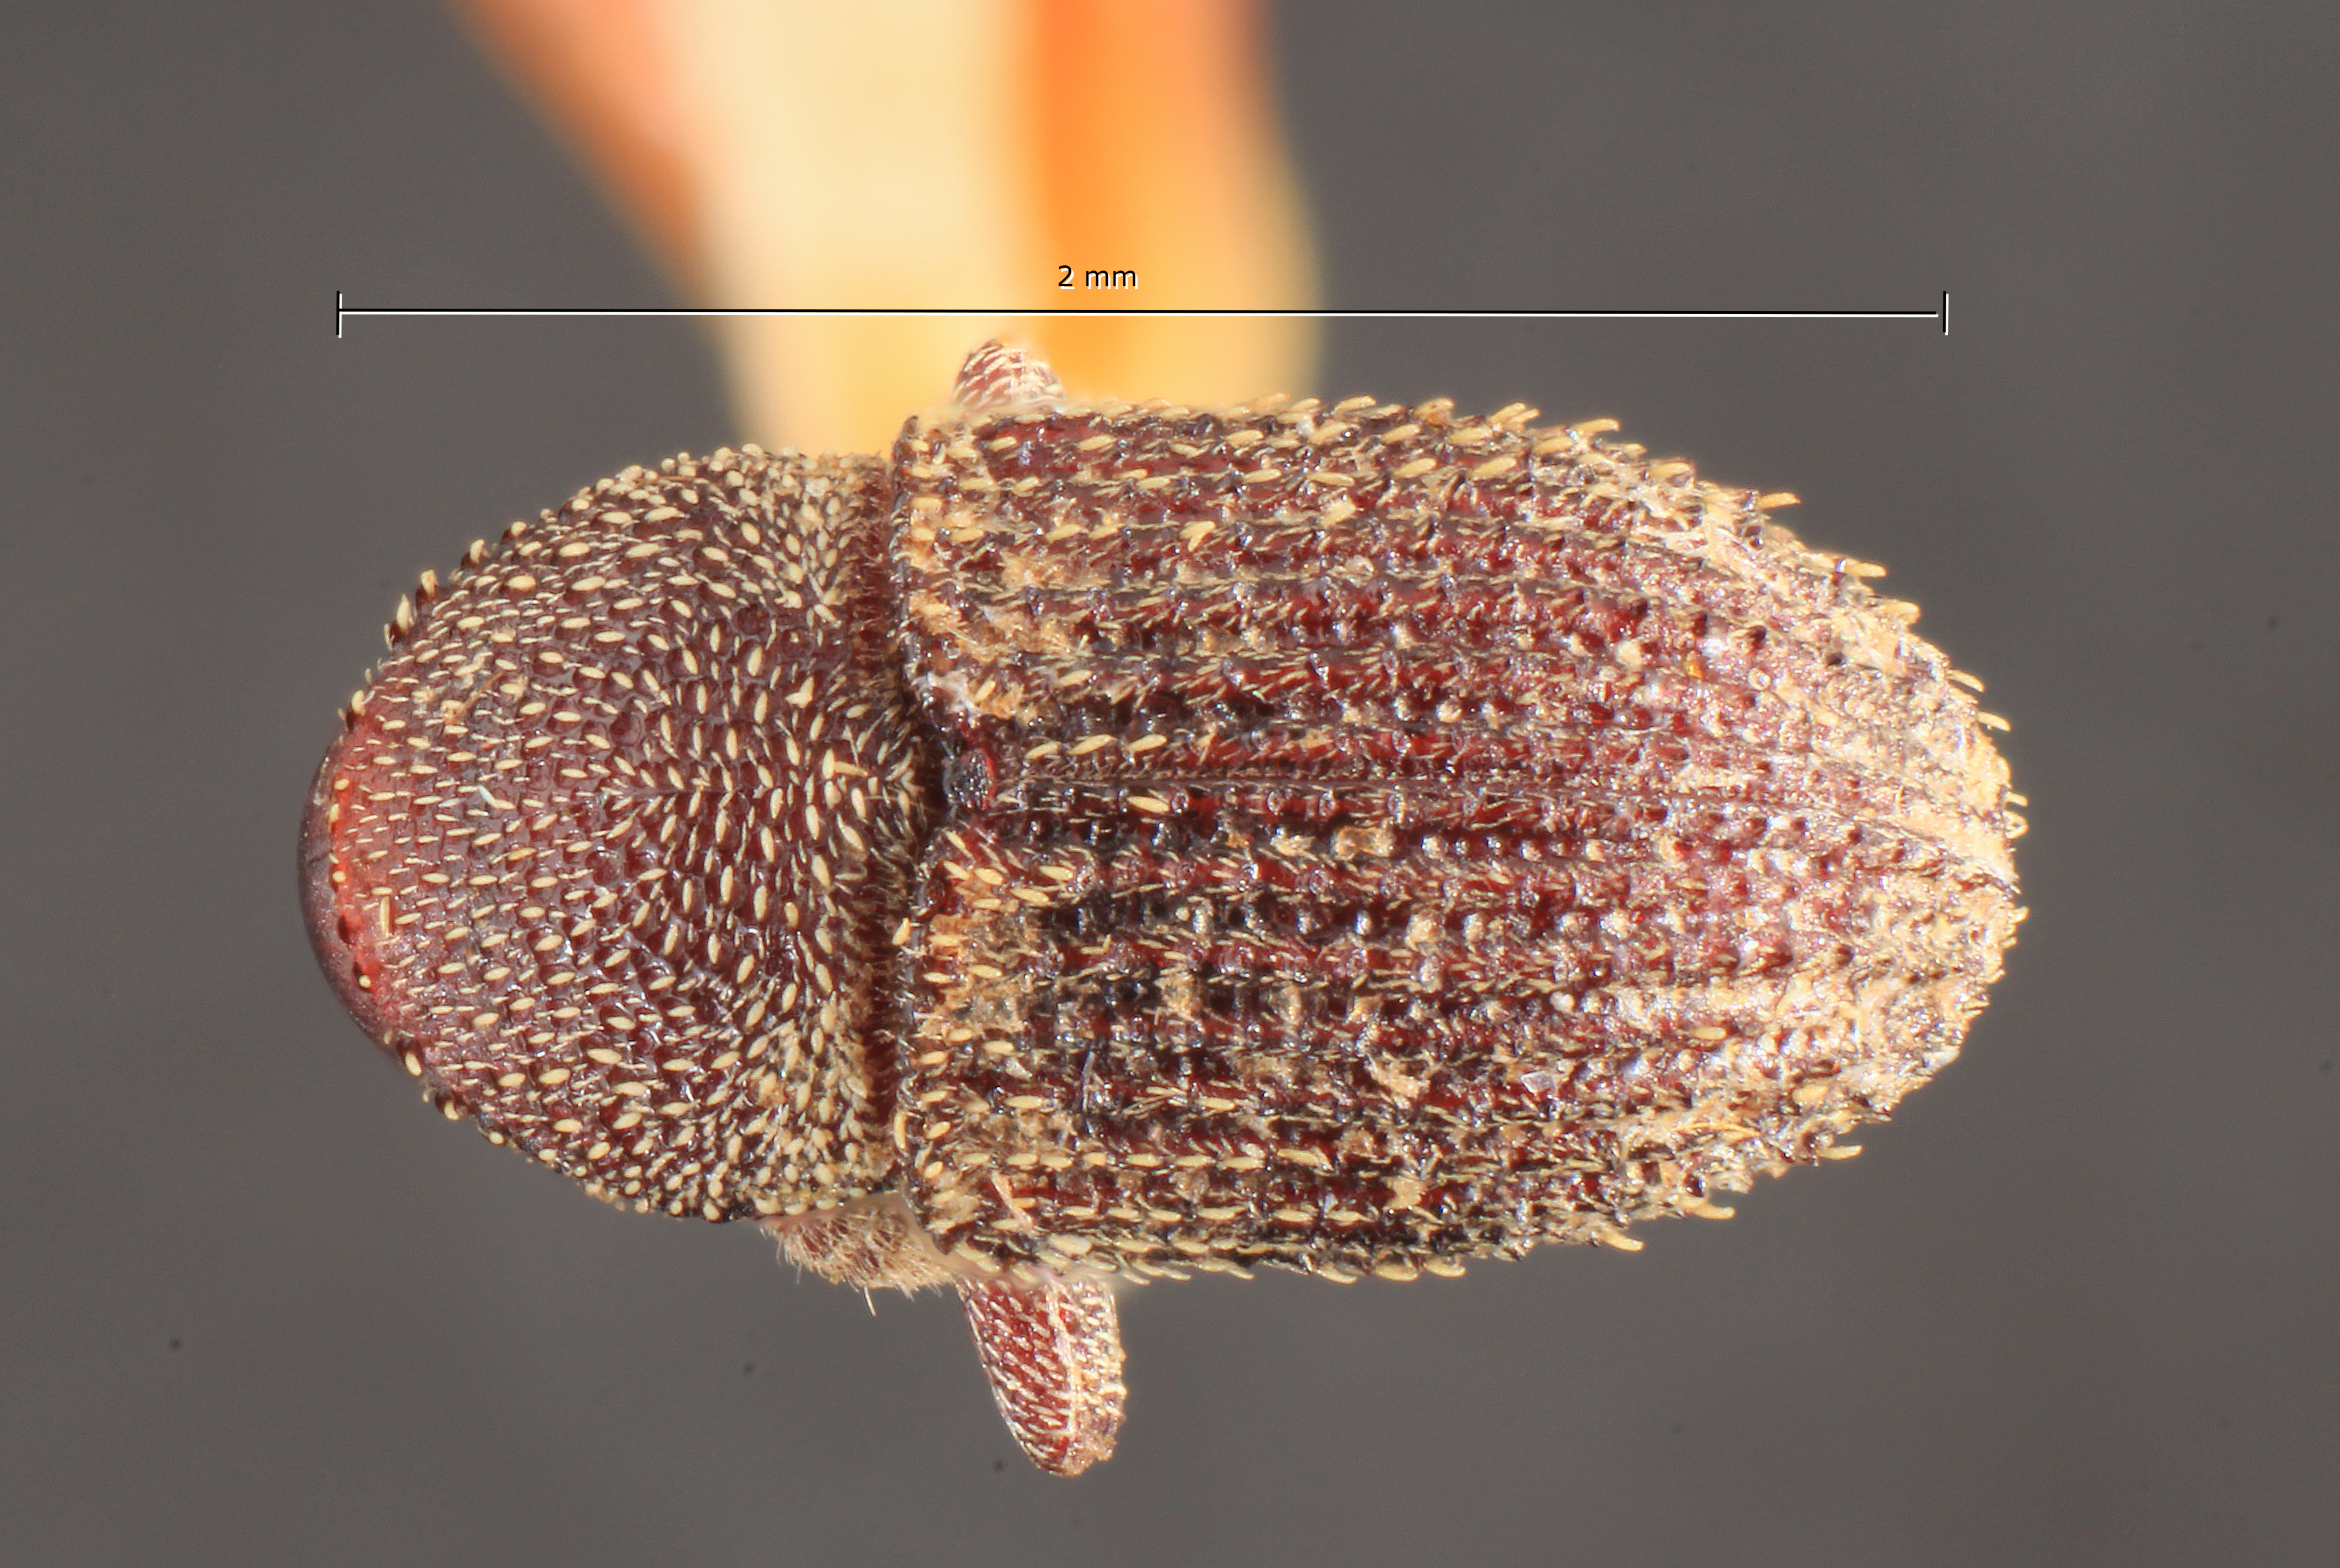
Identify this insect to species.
Hylesinus philippinensis
